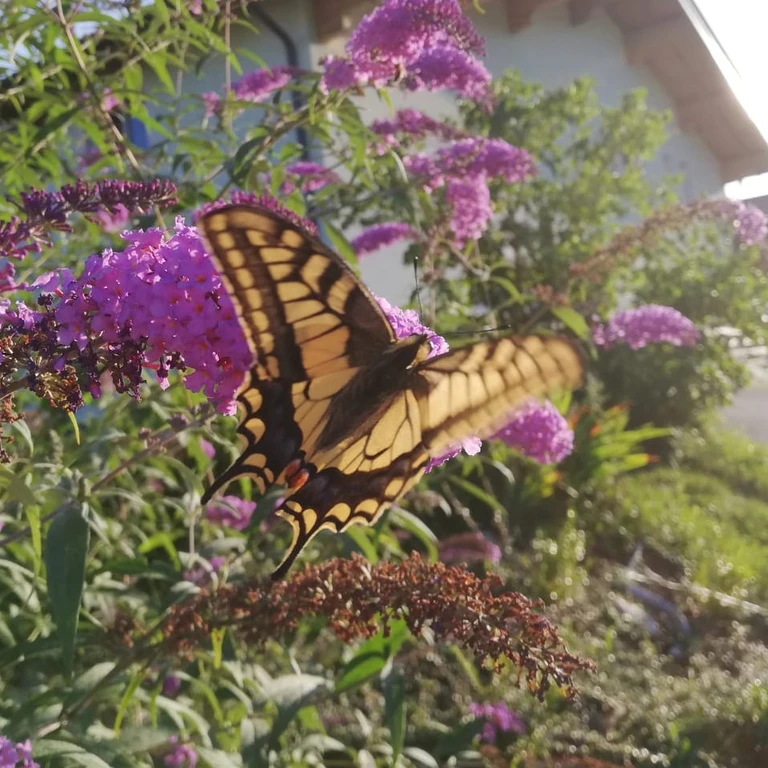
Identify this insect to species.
Papilio machaon
